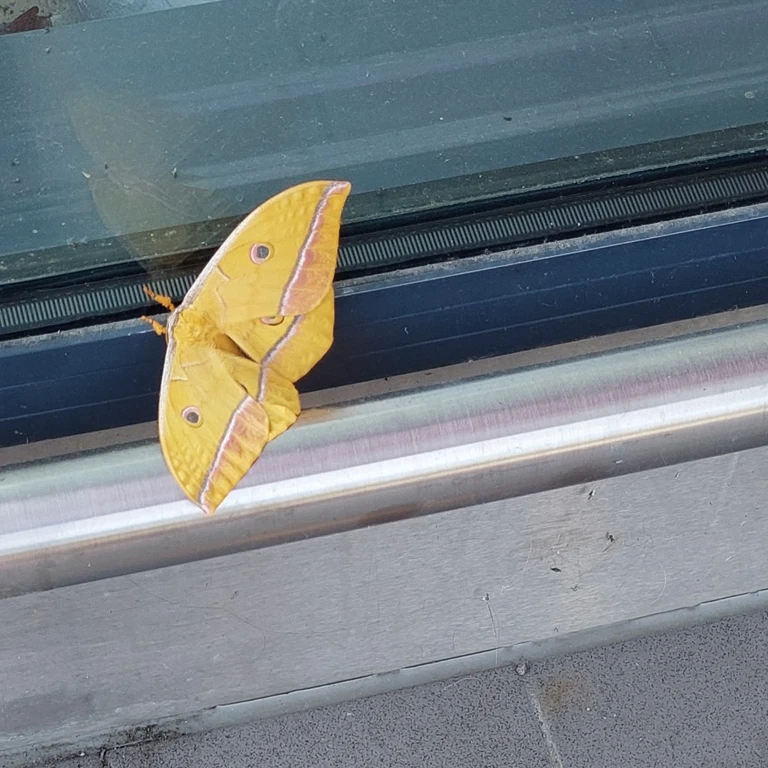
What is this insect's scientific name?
Antheraea yamamai
